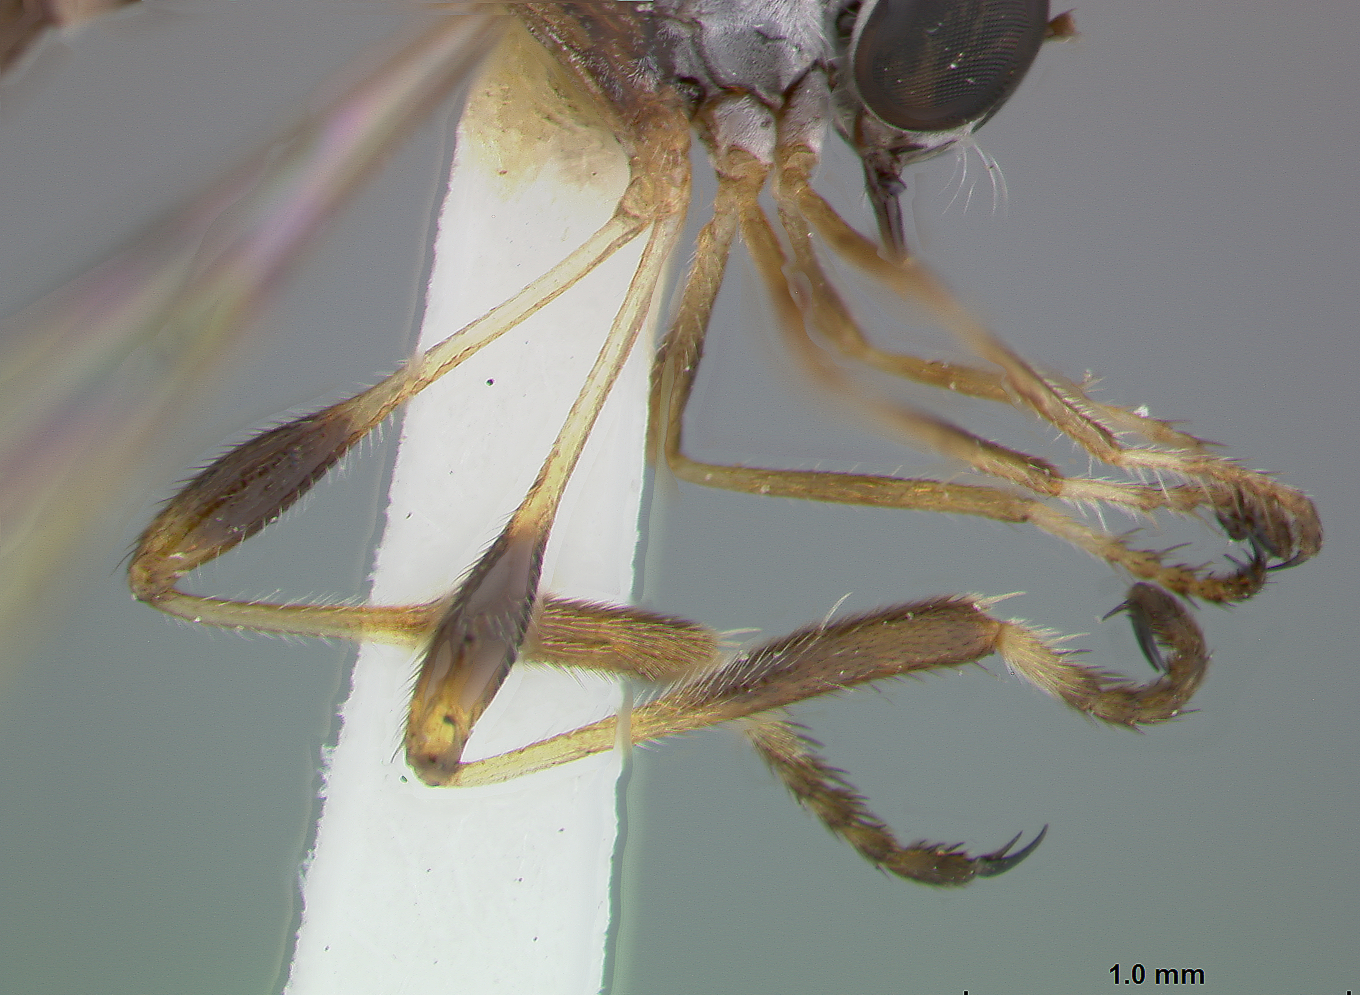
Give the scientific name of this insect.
Beameromyia vulgaris
